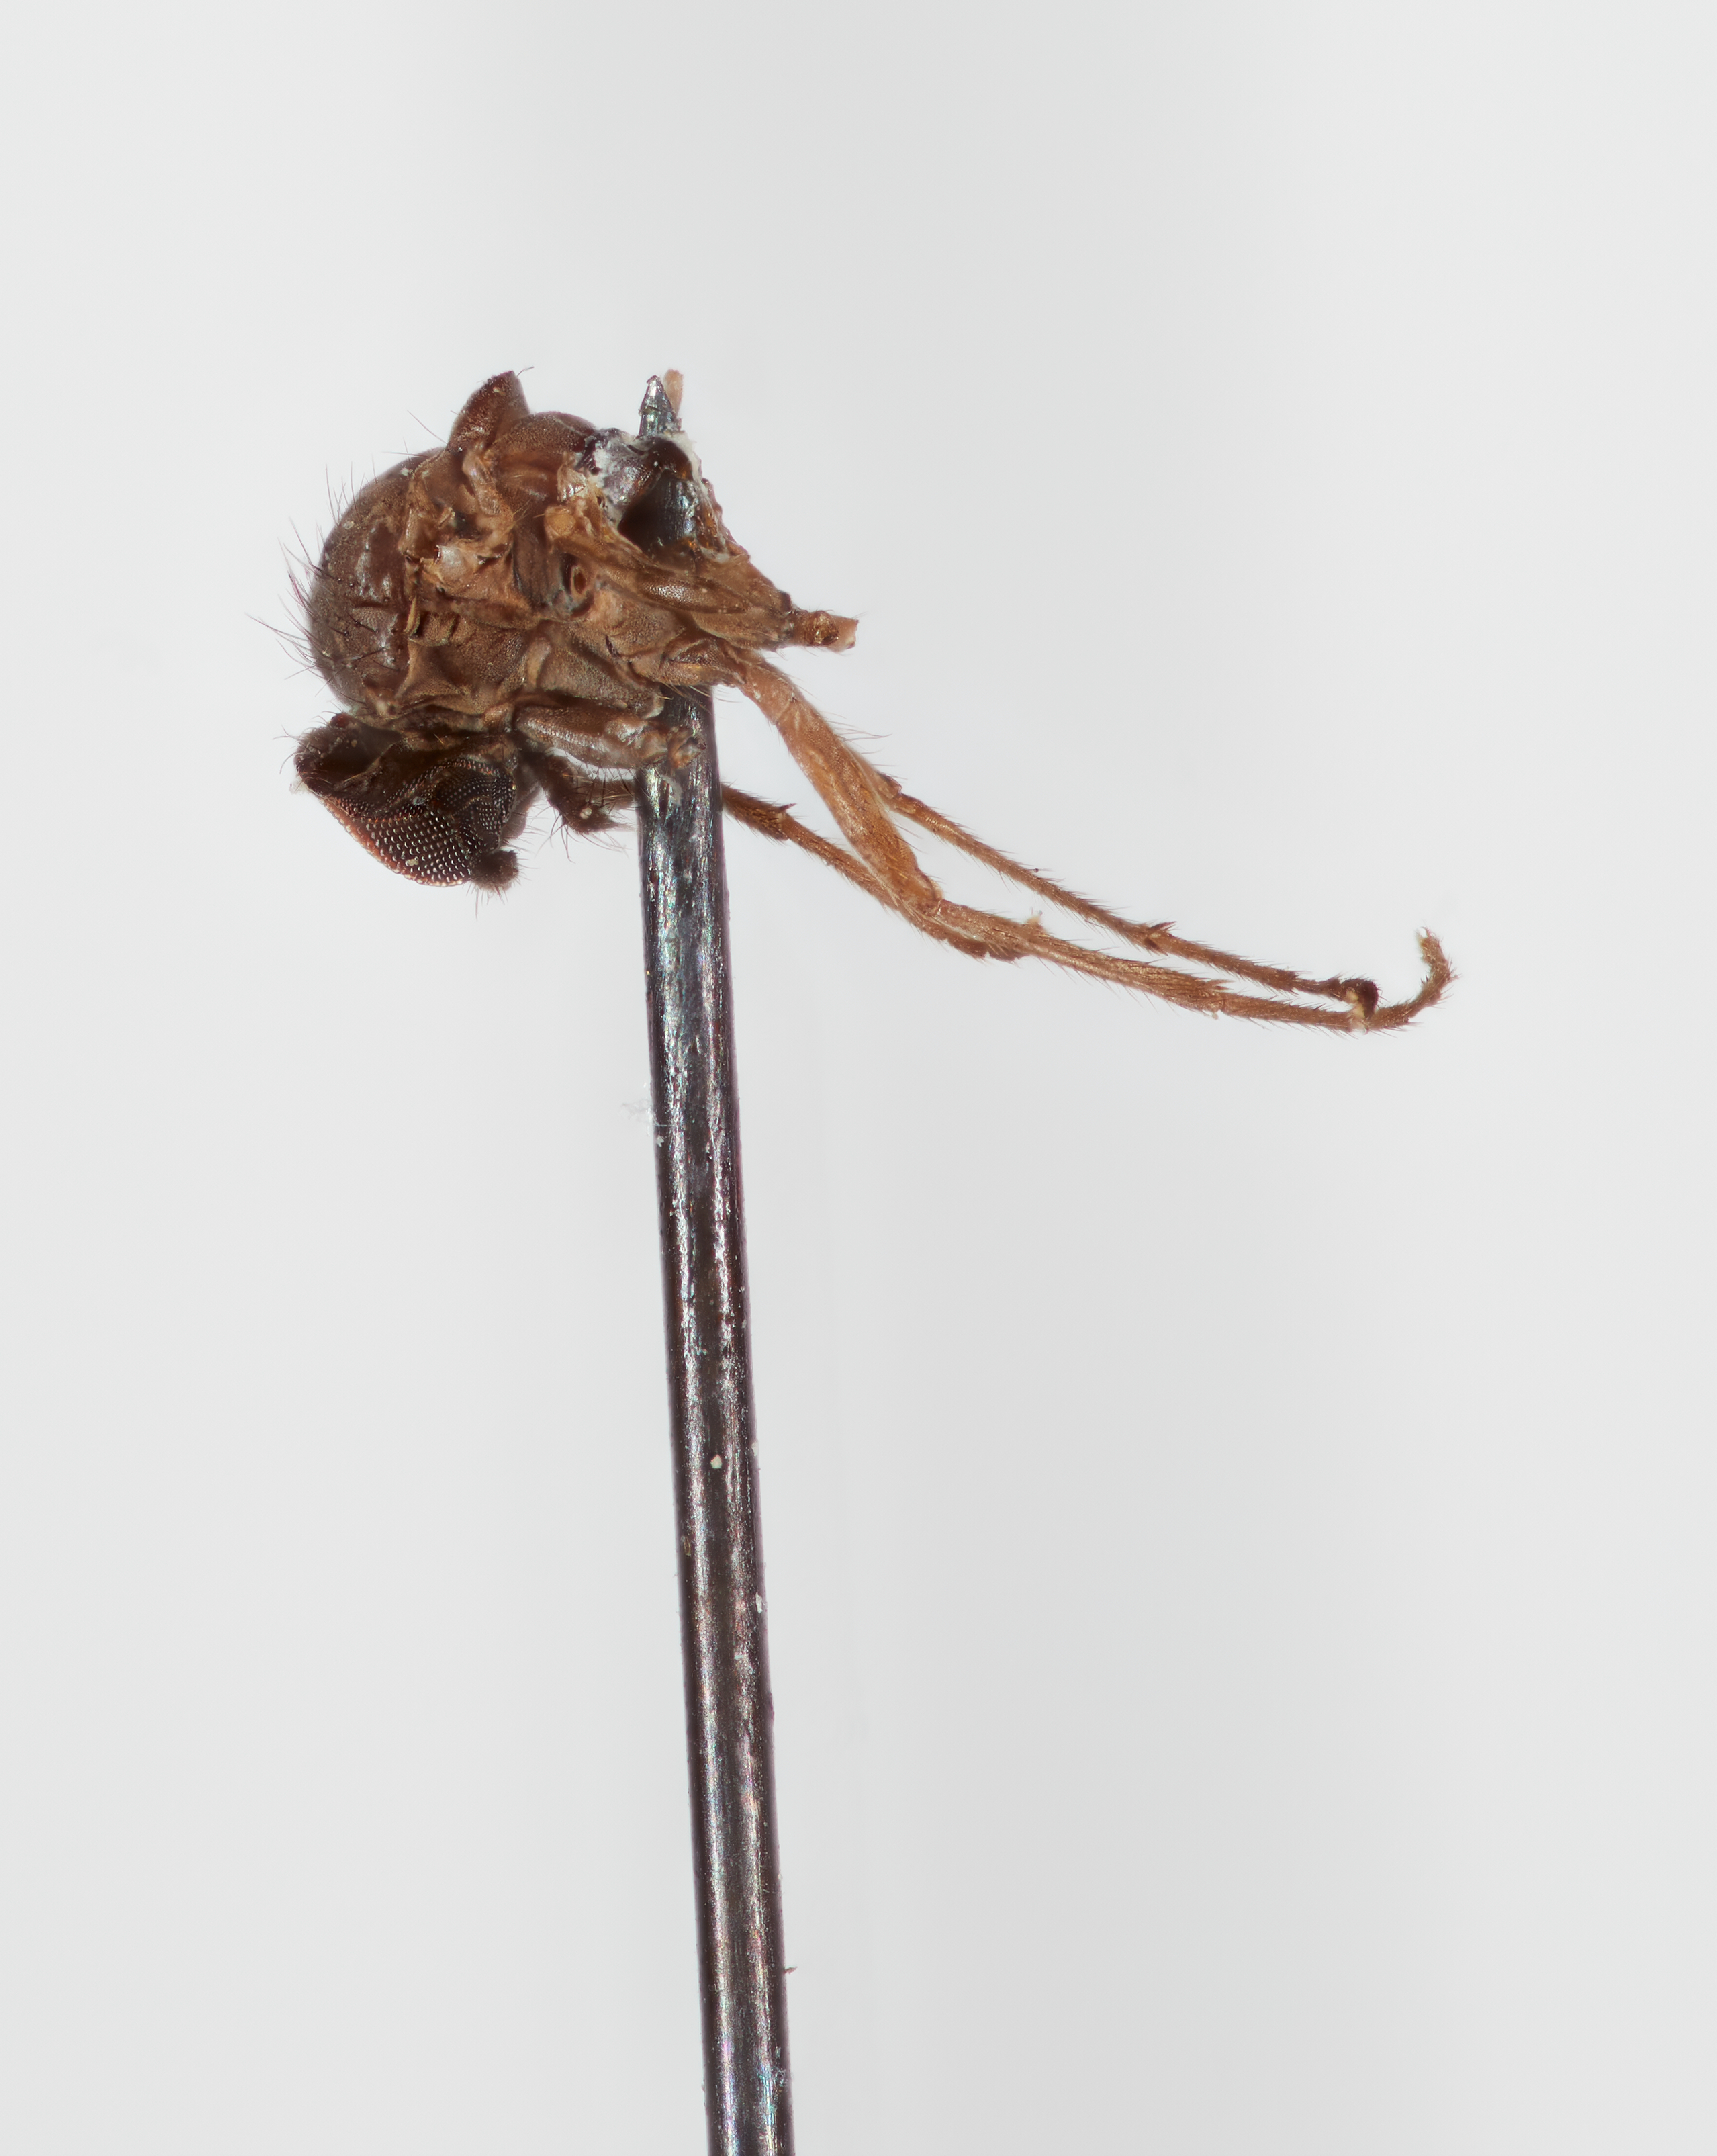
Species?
Bolbomyia andiscalcella
